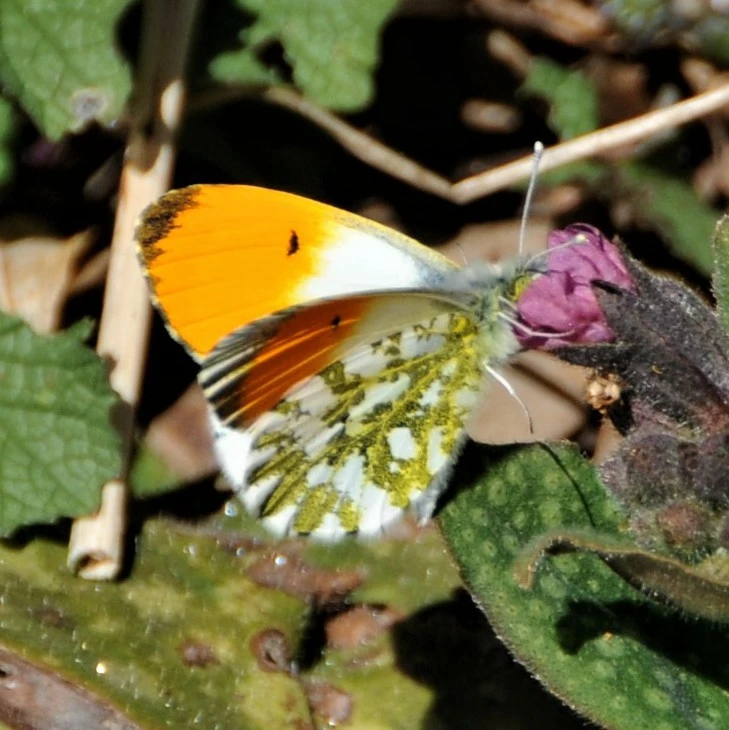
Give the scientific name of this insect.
Anthocharis cardamines
